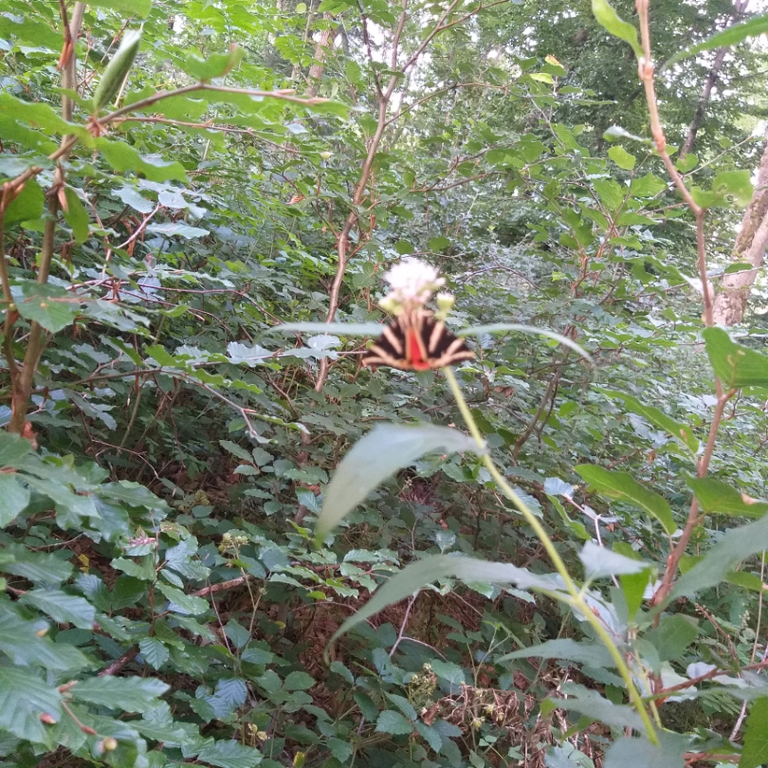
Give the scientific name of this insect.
Euplagia quadripunctaria
